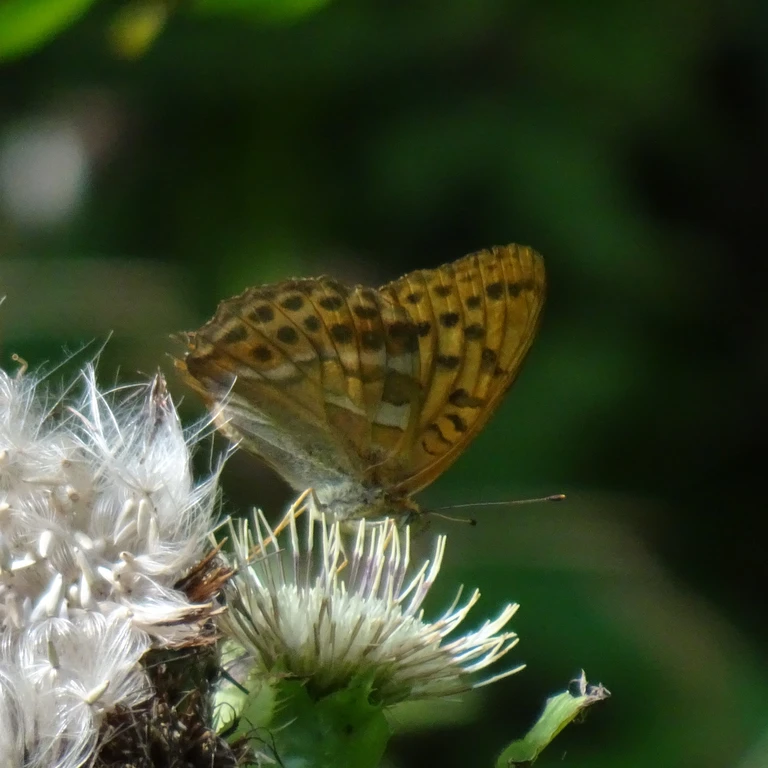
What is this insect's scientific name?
Argynnis paphia
